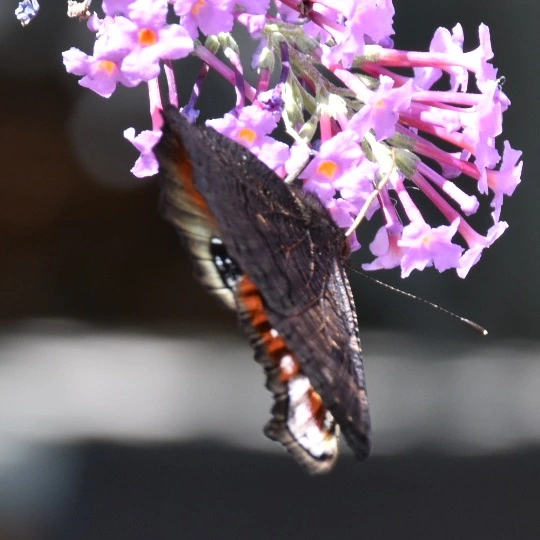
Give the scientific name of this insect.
Aglais io
